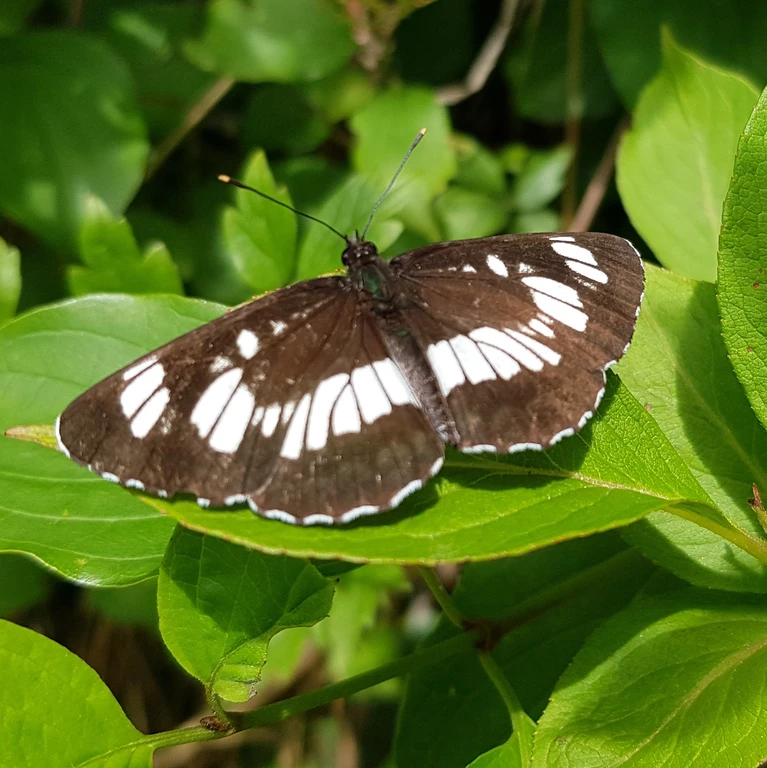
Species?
Neptis rivularis
